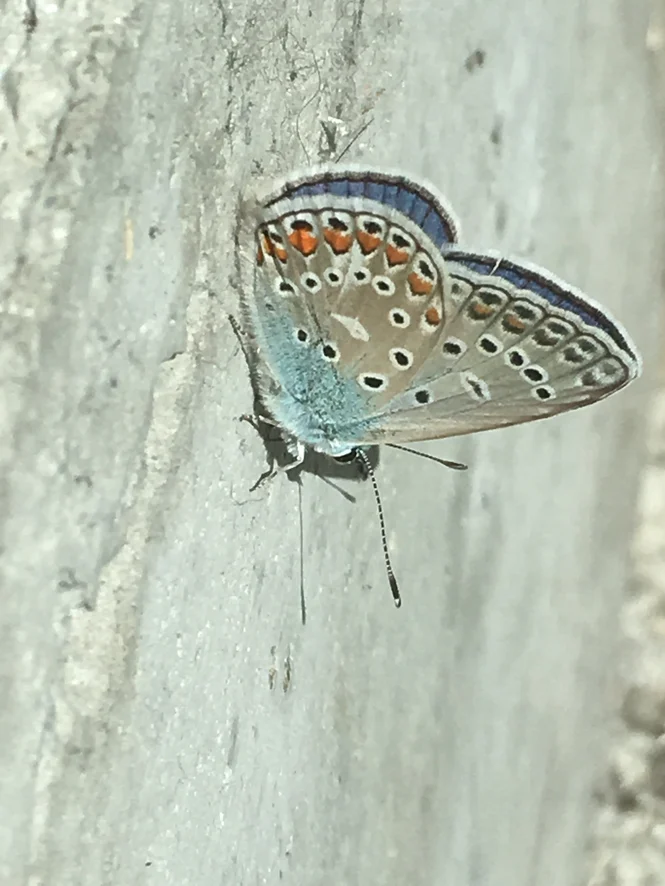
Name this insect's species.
Polyommatus icarus
